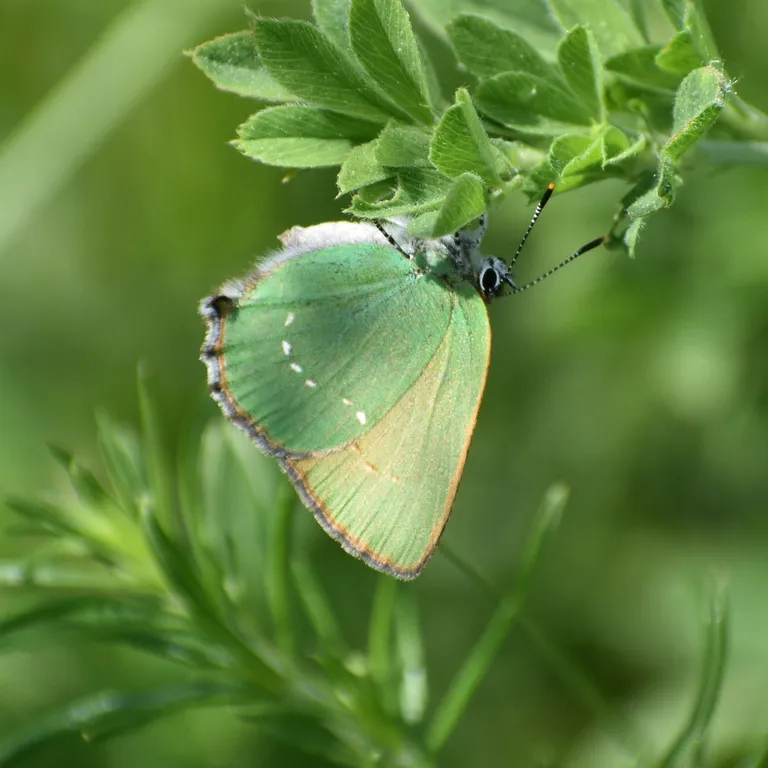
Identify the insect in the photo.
Callophrys rubi
